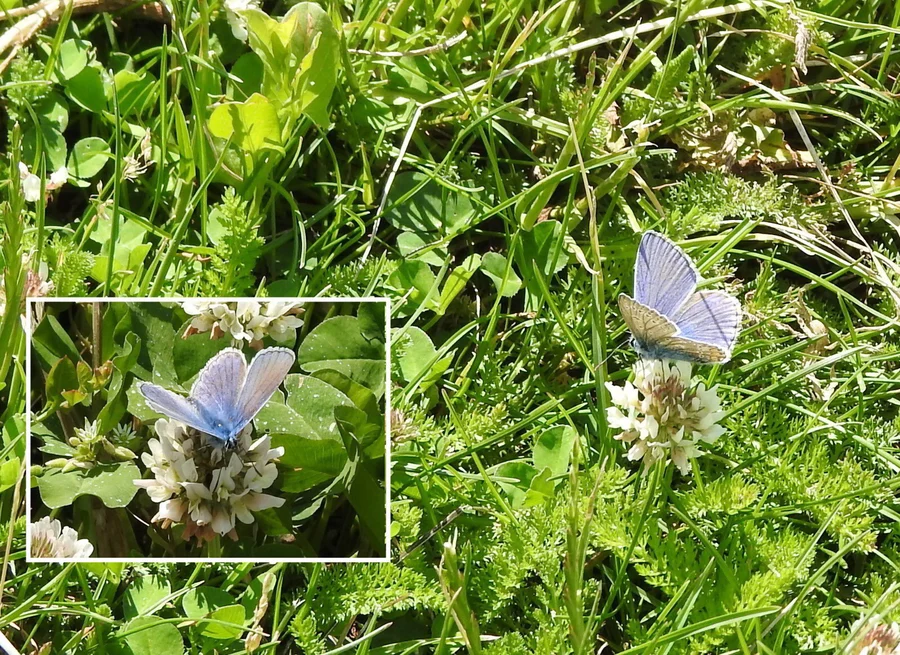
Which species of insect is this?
Polyommatus icarus
